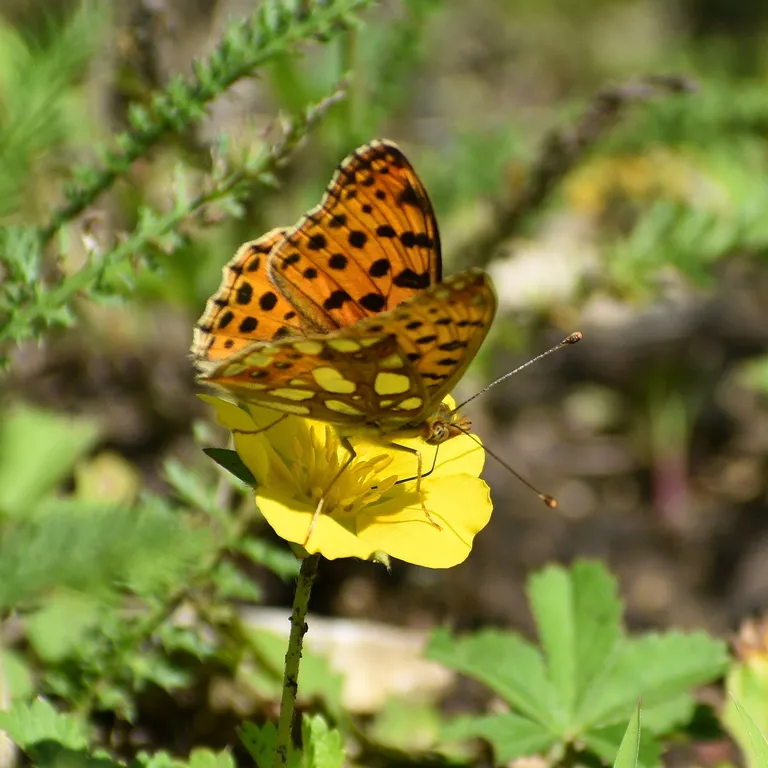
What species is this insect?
Issoria lathonia
